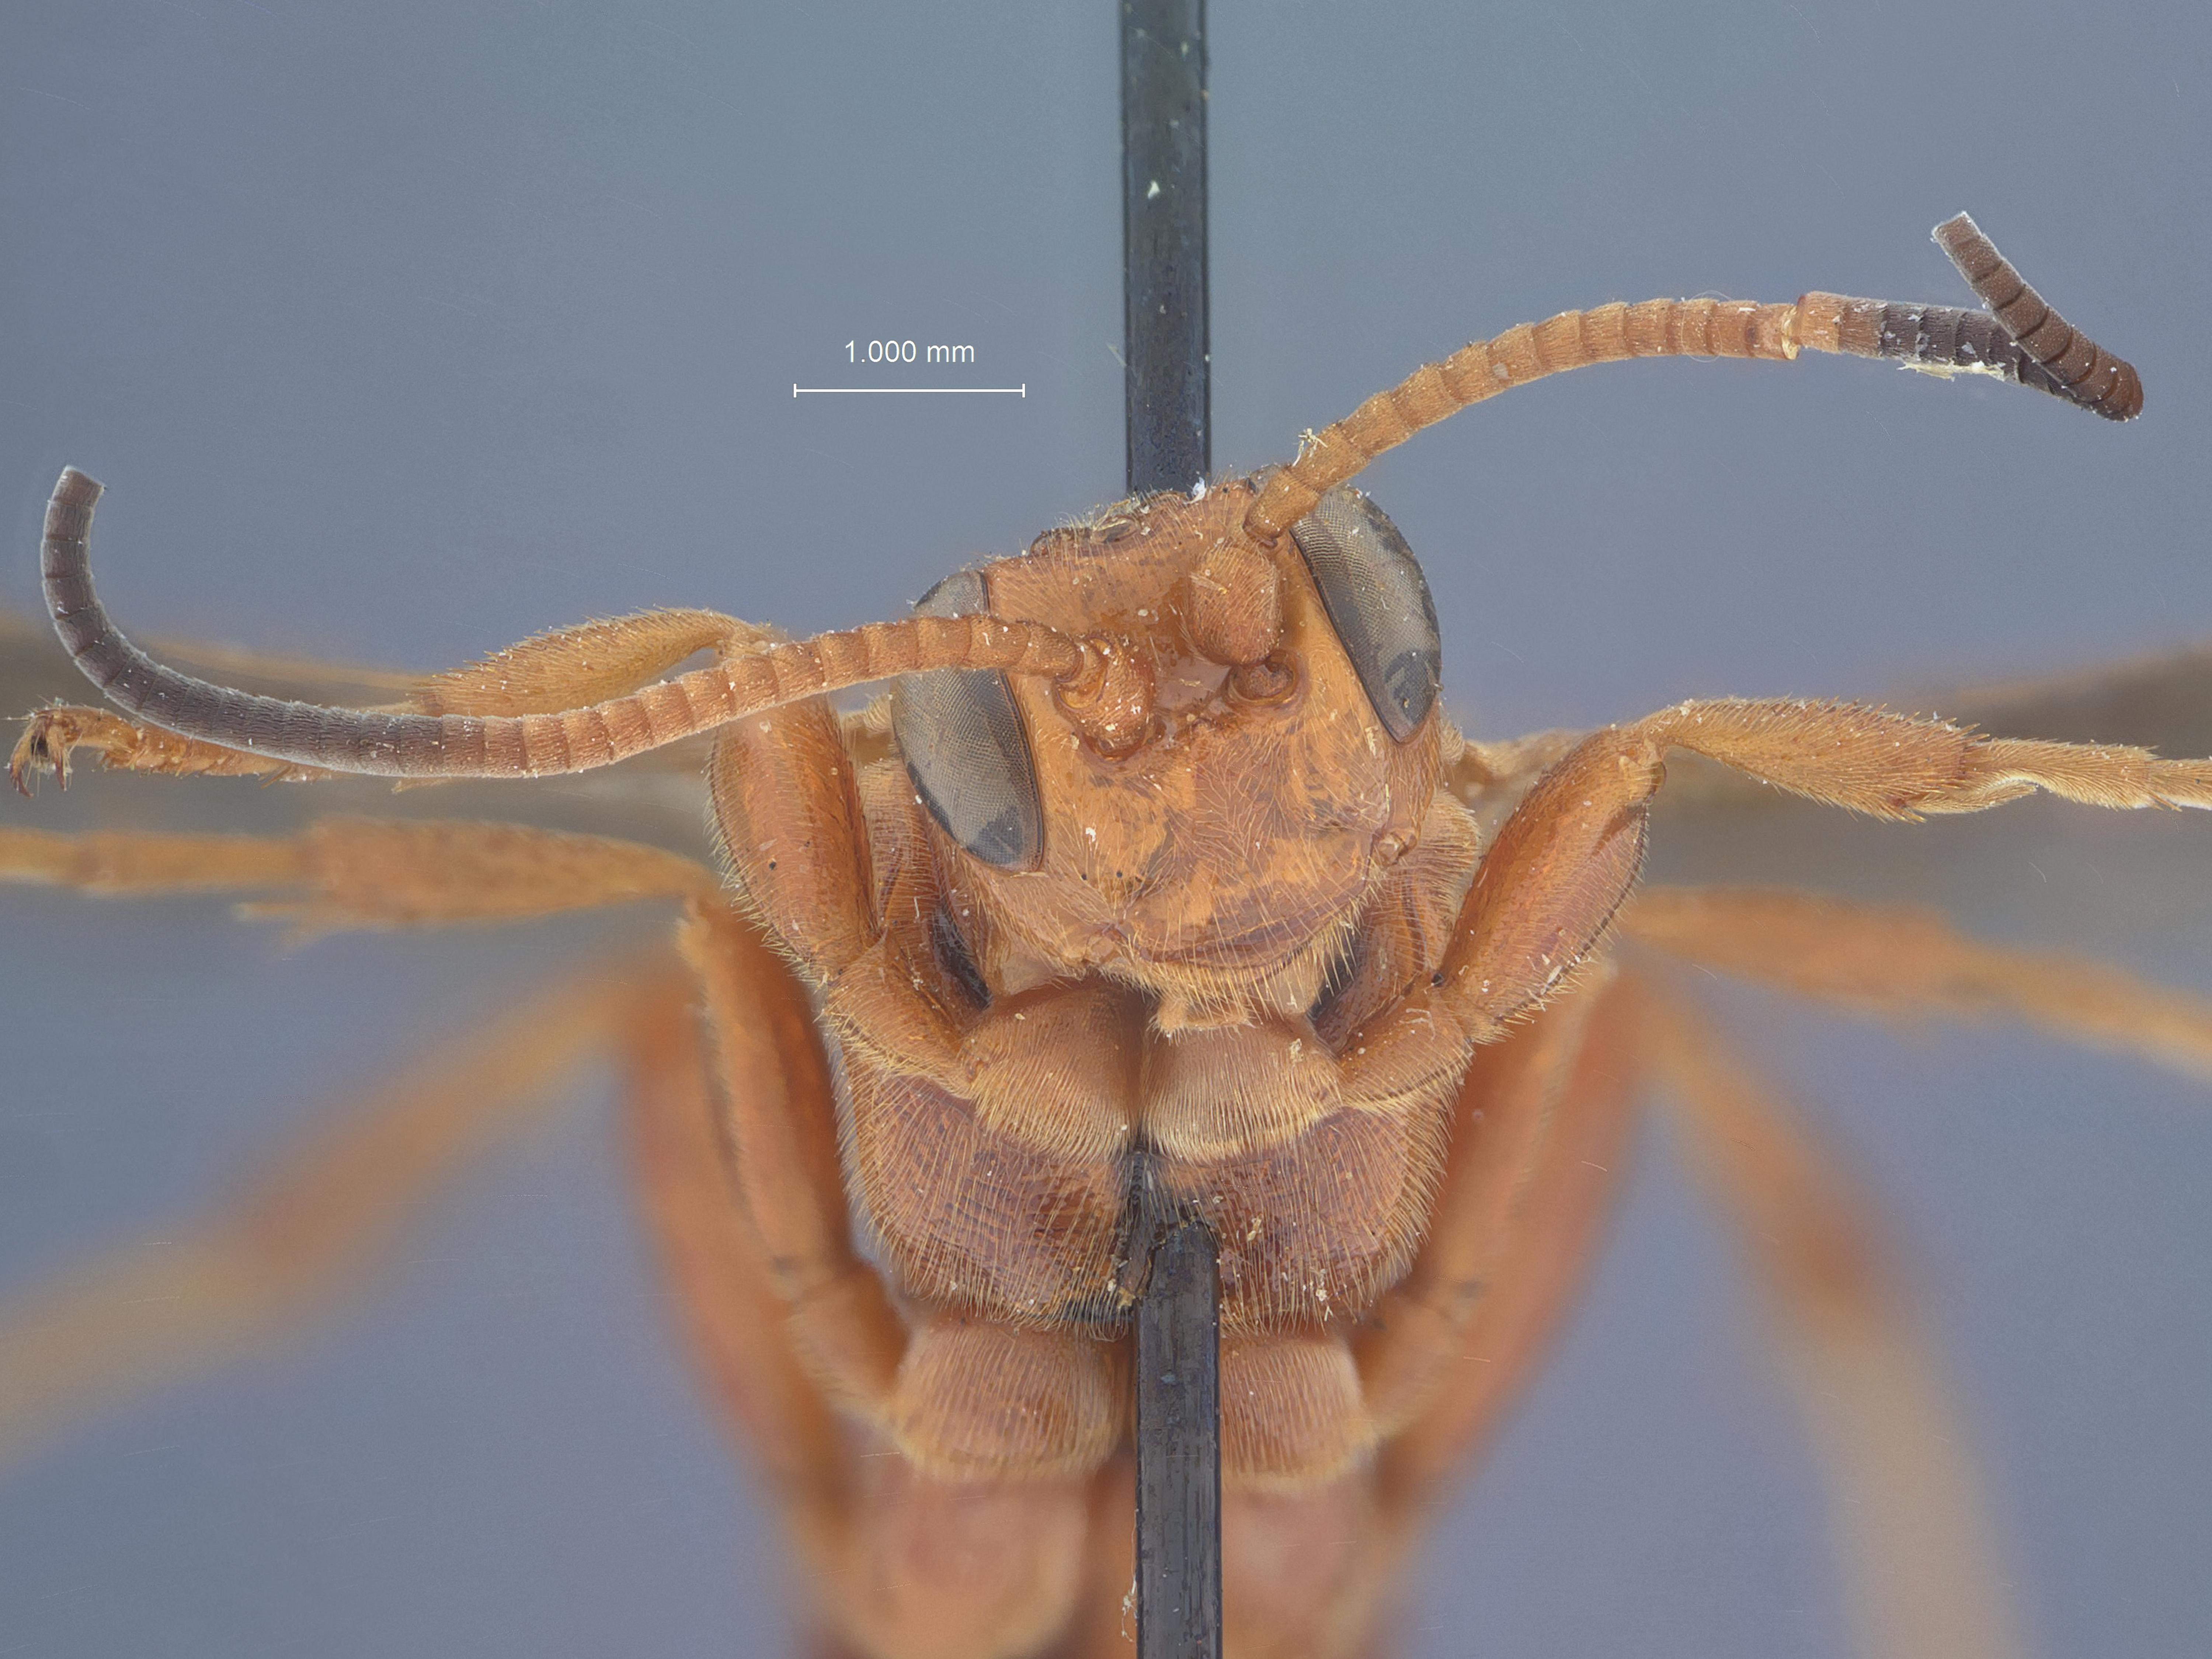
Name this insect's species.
Ichneumon koebelei
